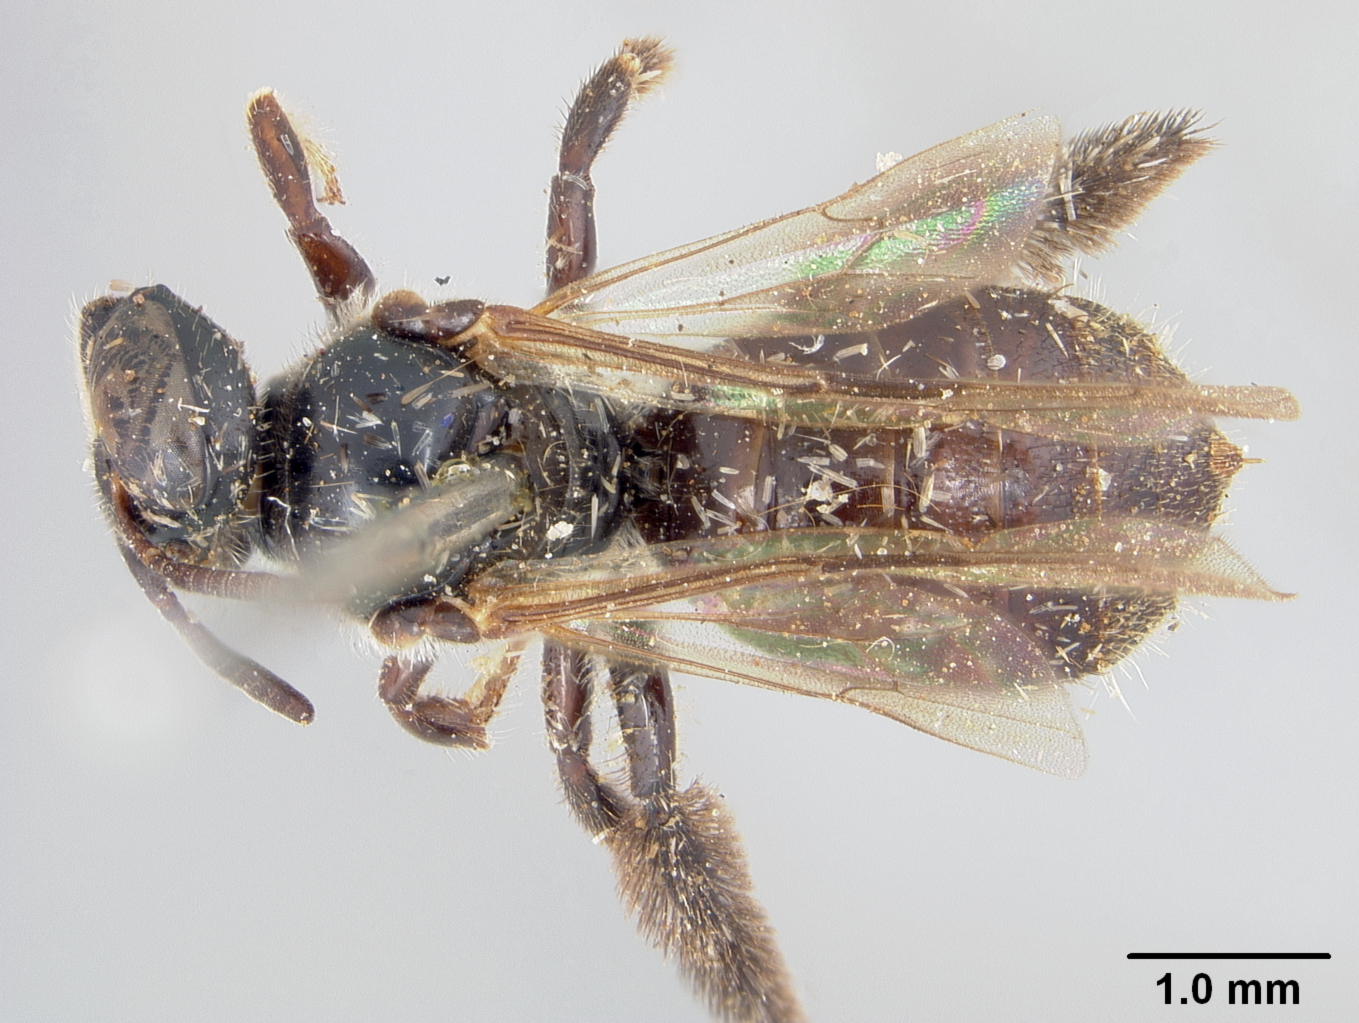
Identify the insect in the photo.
Exoneura insularis
